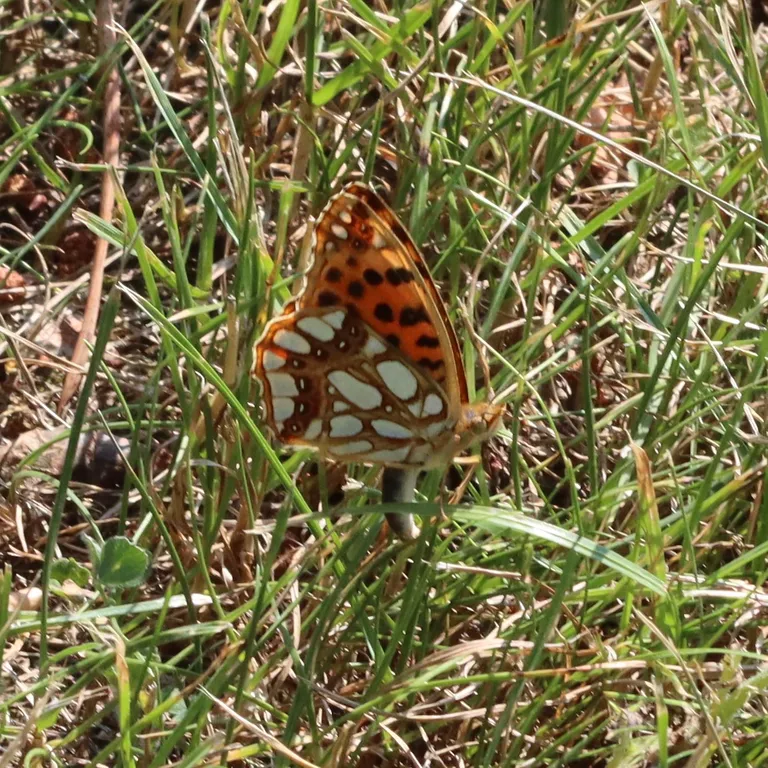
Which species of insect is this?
Issoria lathonia
